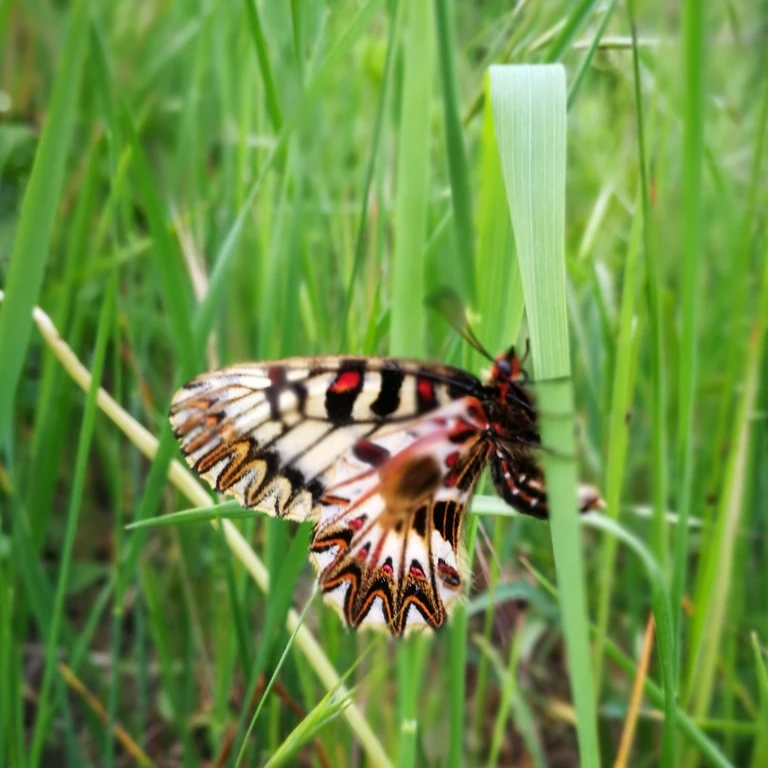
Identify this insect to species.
Zerynthia polyxena
